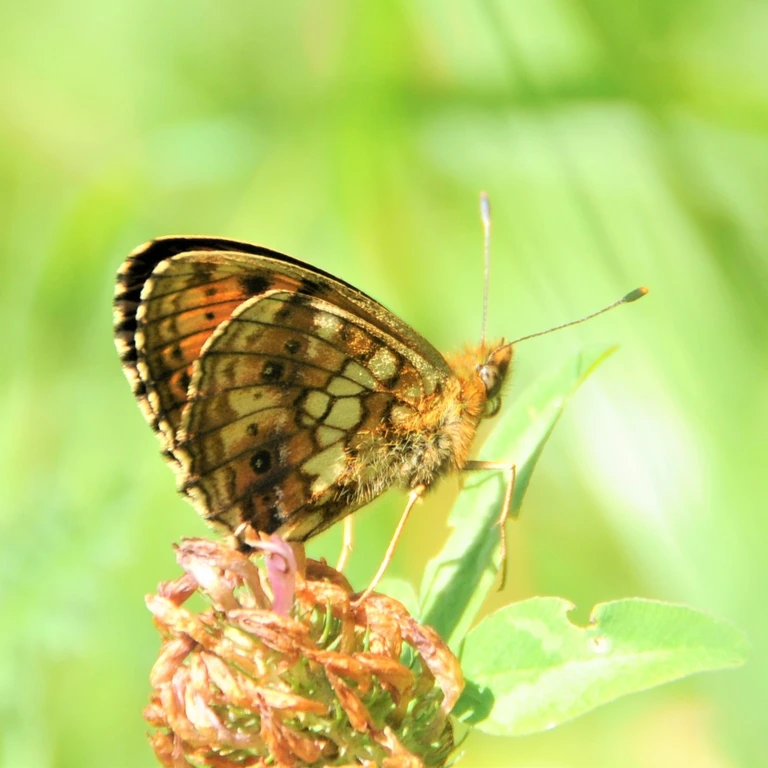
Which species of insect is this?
Brenthis ino
